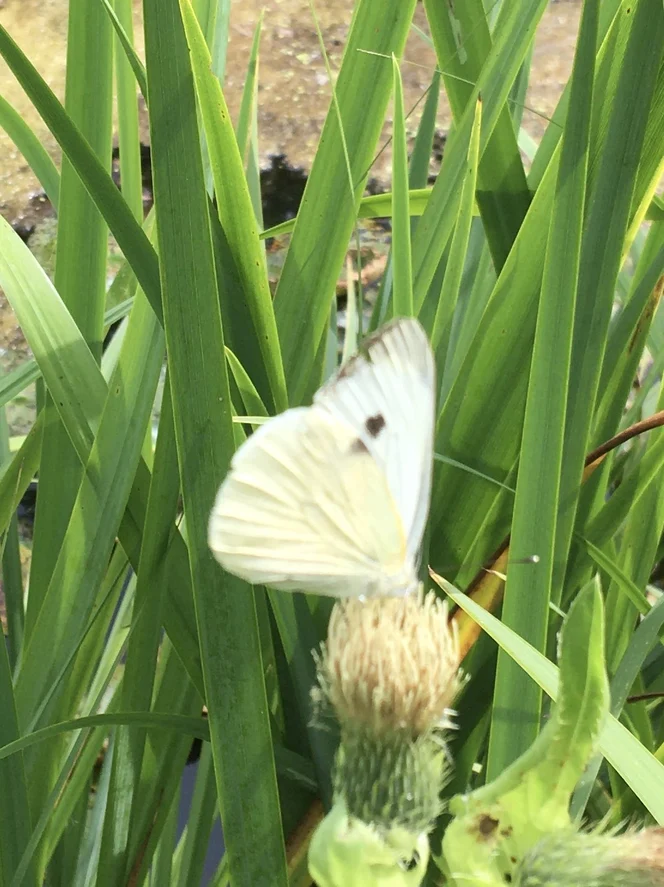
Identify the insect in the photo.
Pieris brassicae
